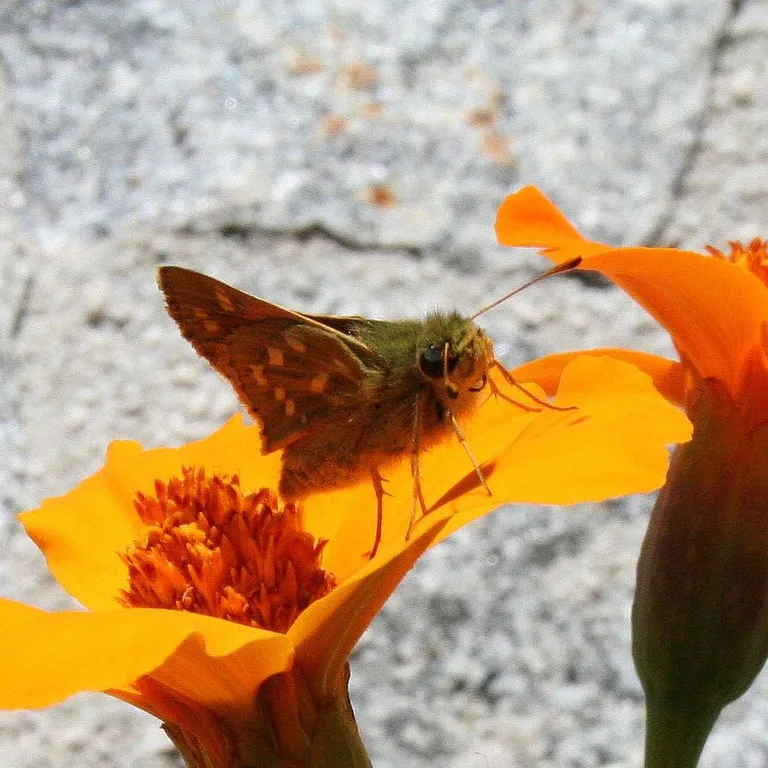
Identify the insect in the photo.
Hesperia comma
